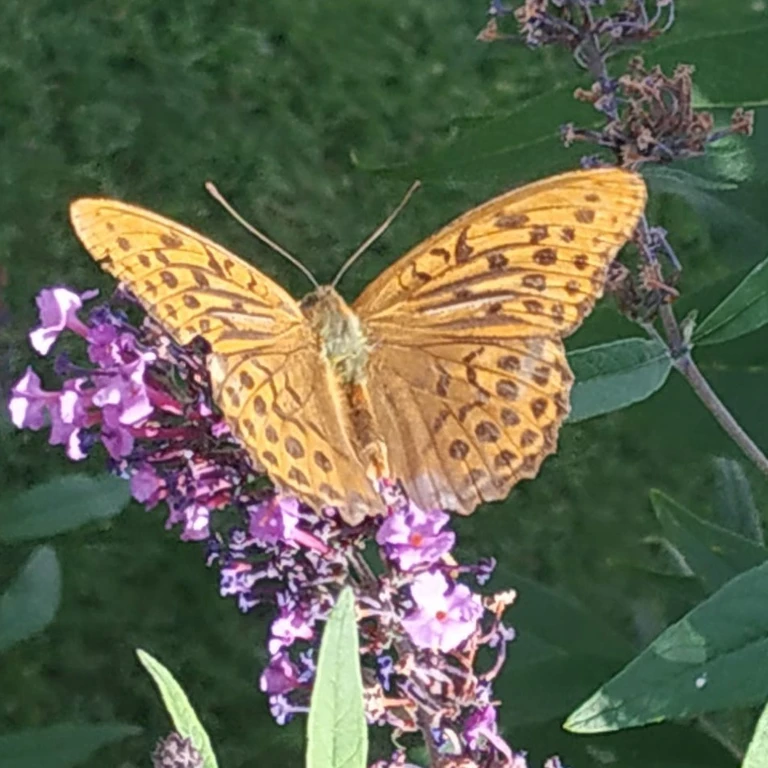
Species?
Argynnis paphia
